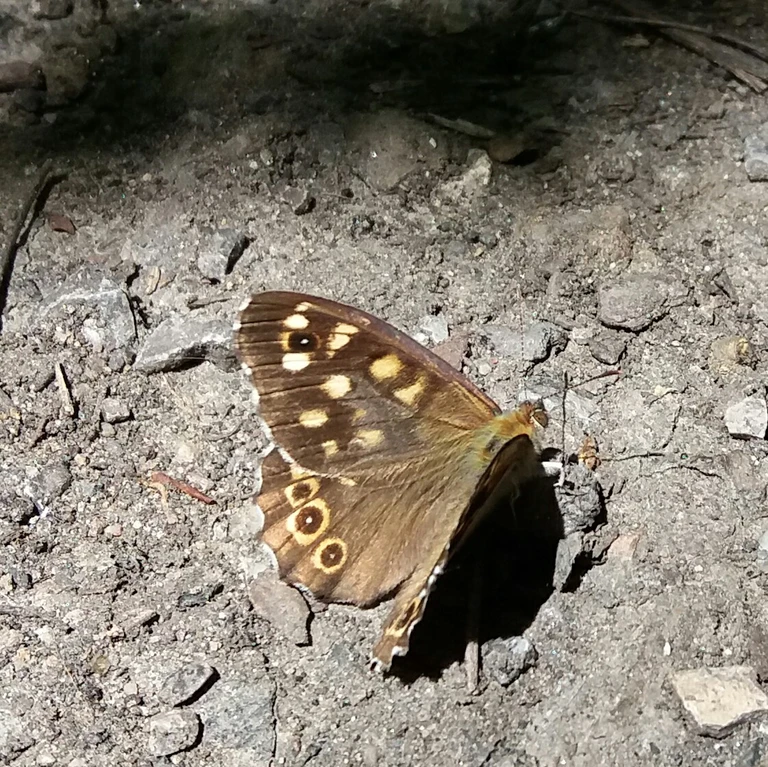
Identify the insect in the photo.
Pararge aegeria
